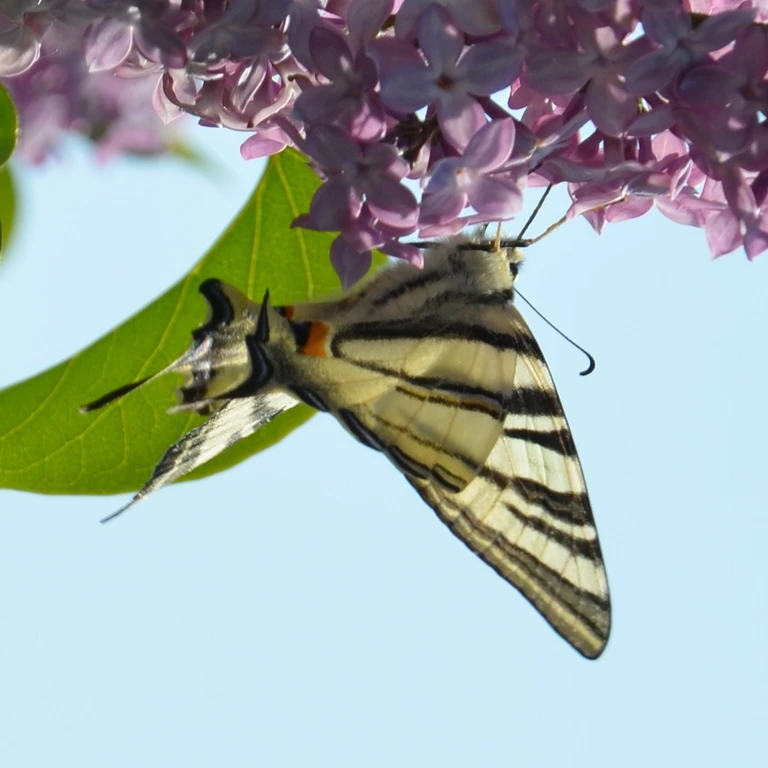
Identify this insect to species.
Iphiclides podalirius
